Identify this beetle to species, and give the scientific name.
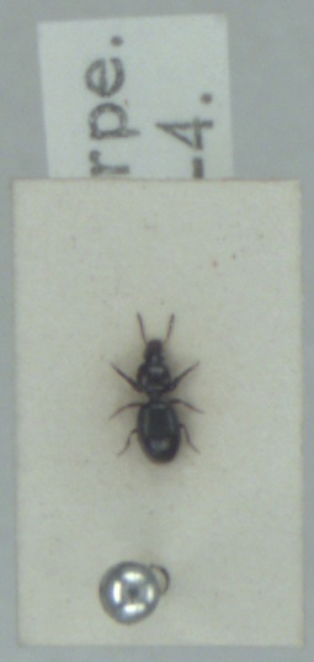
Dyschirius globosus
